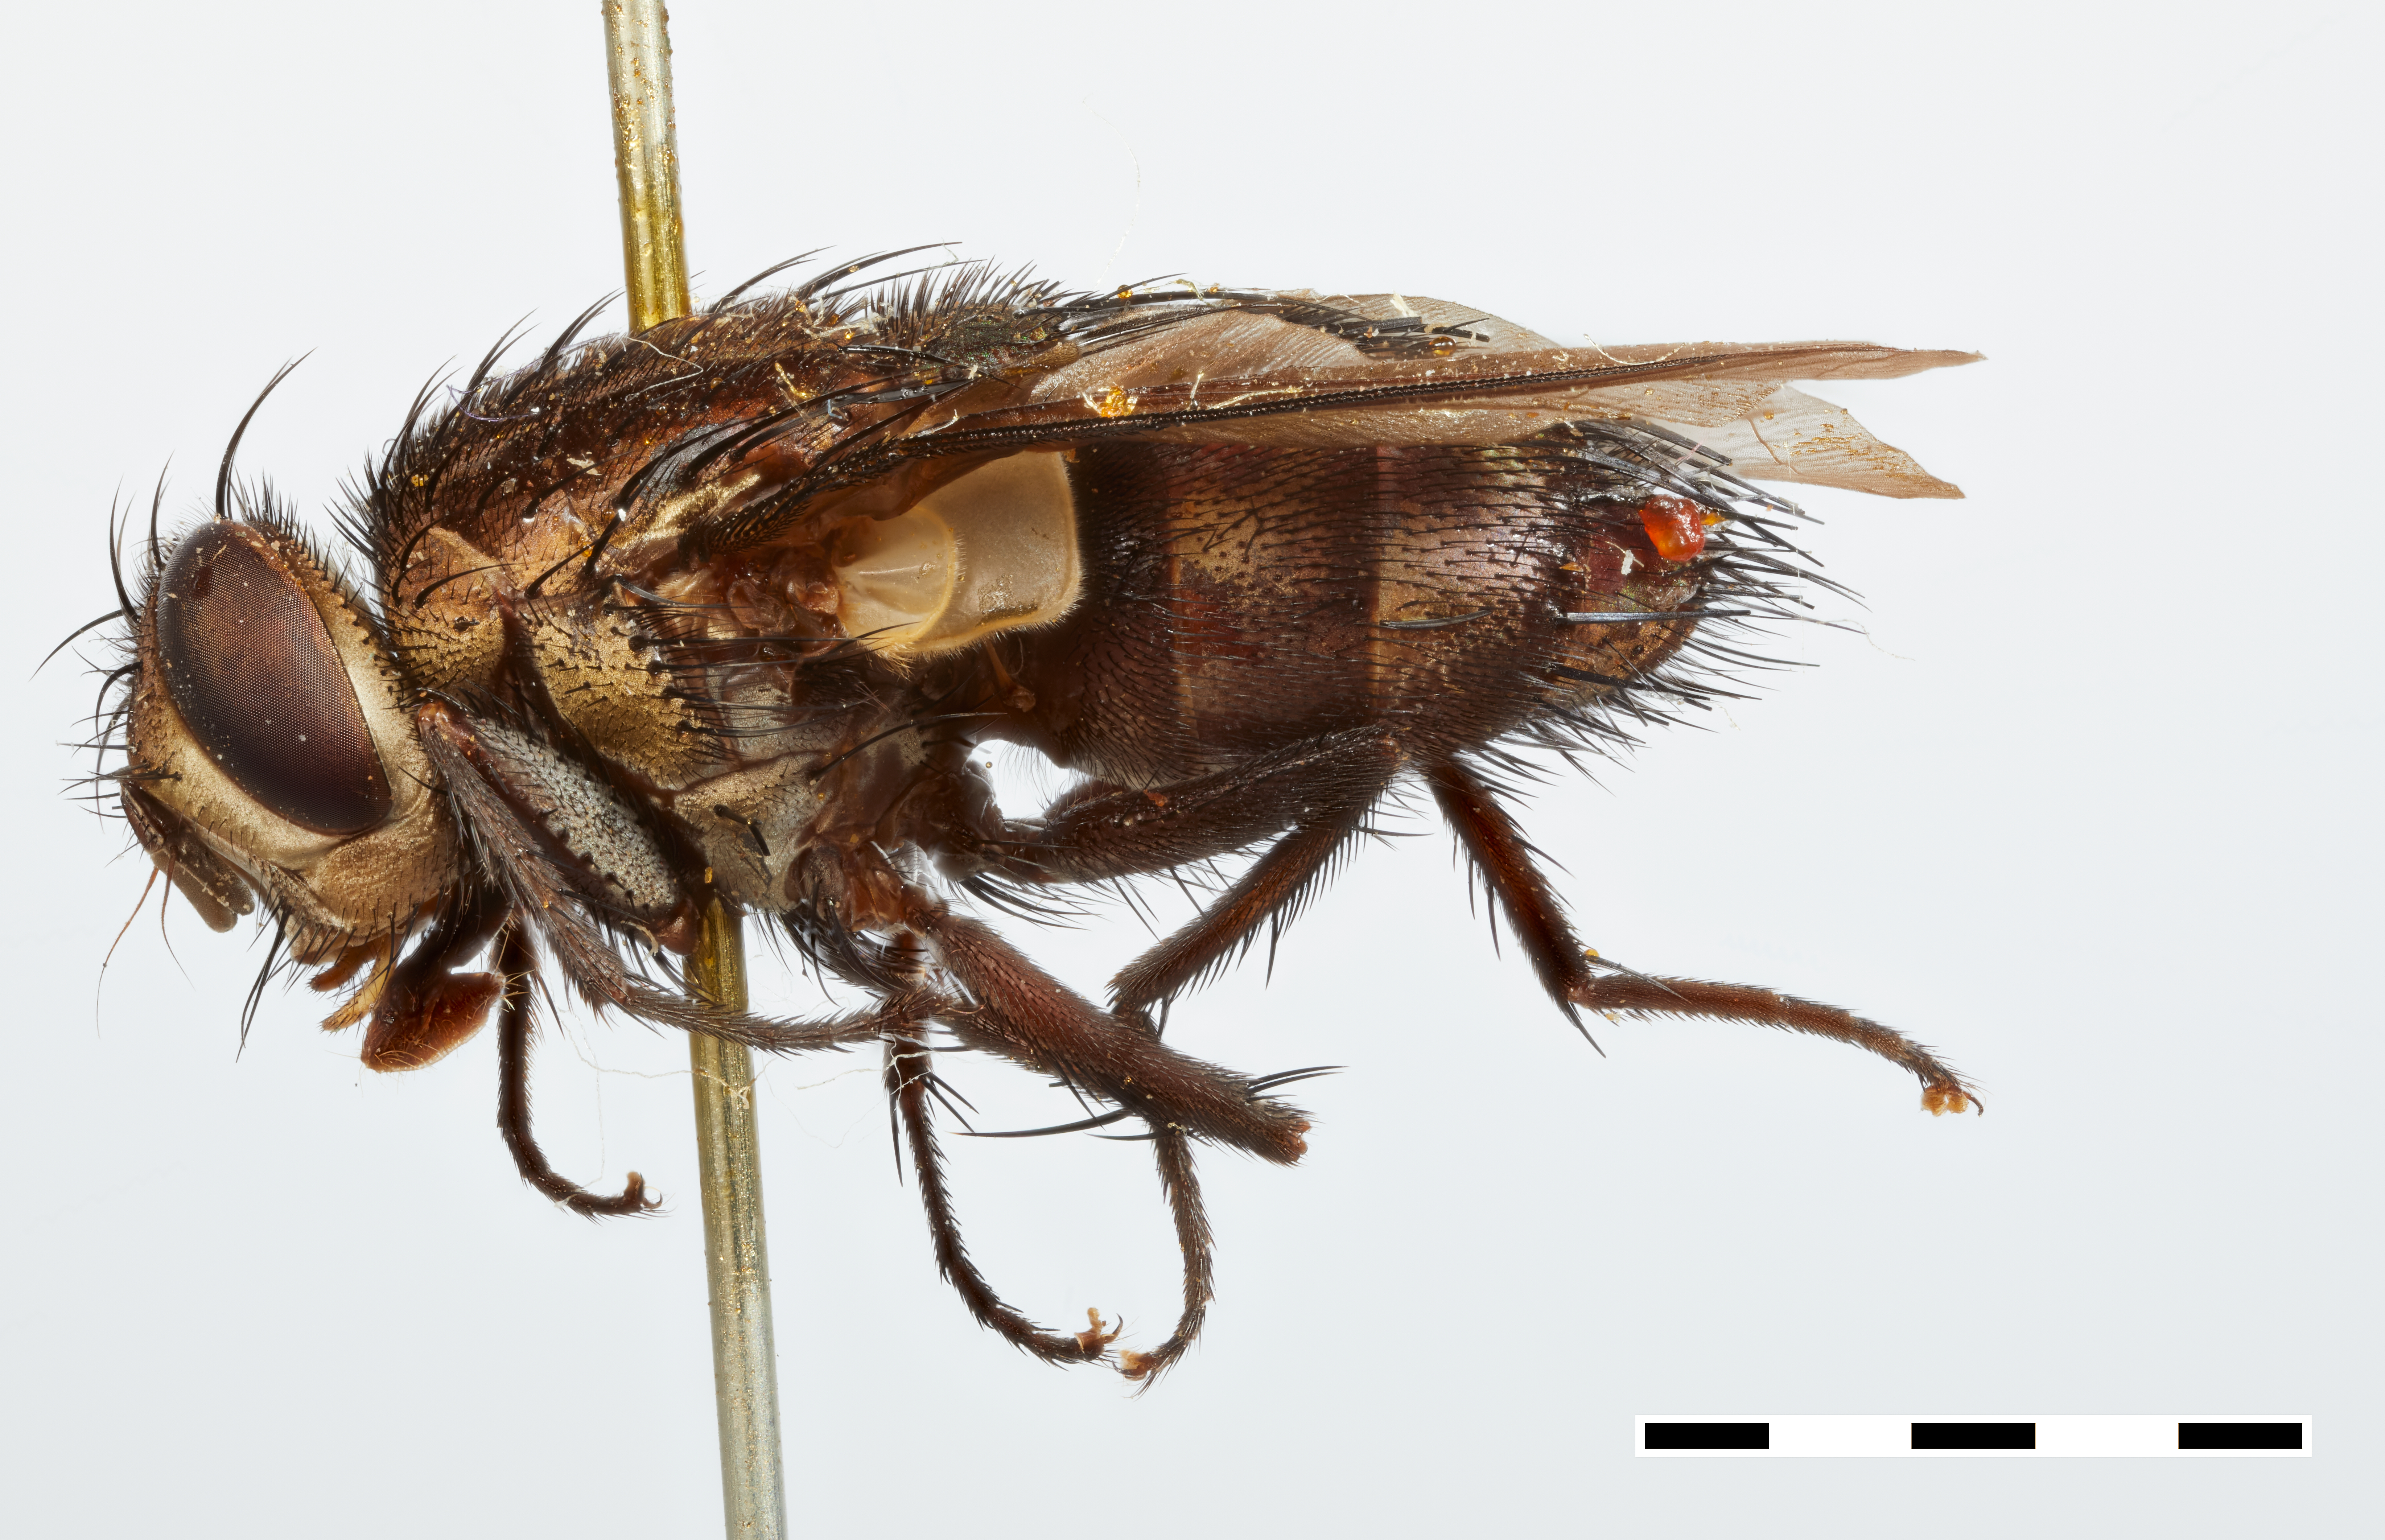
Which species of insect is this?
Congochrysosoma snyderi
